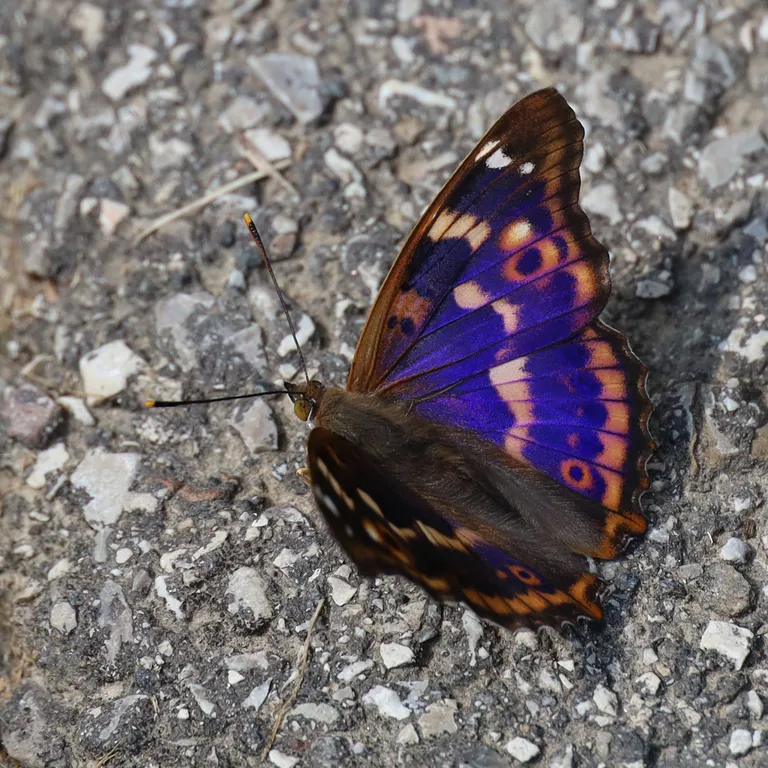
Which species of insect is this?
Apatura ilia
